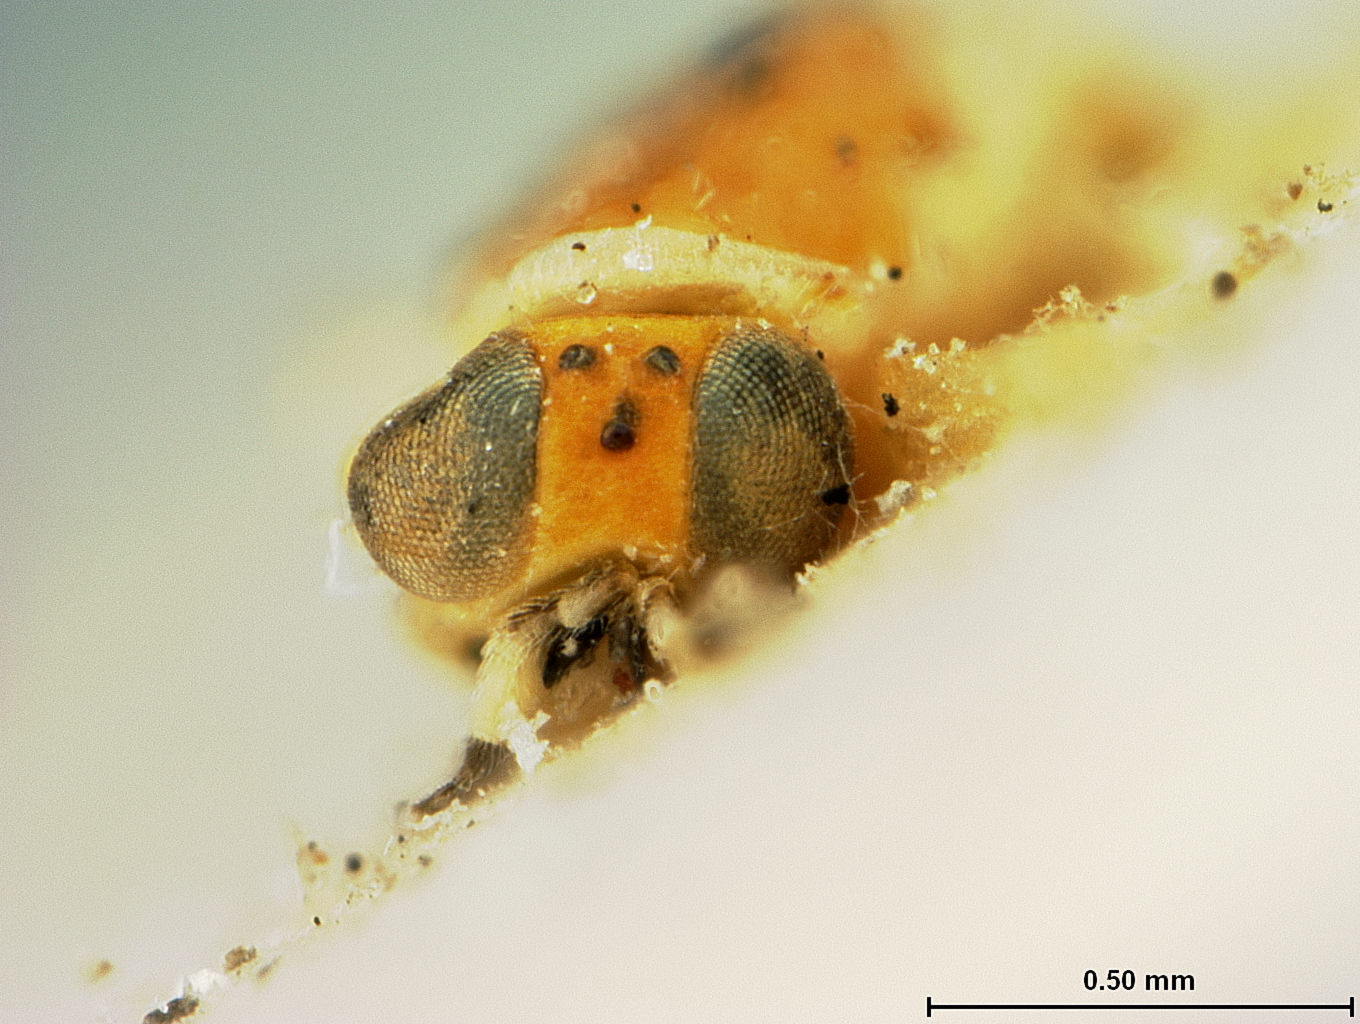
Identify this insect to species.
Aphycus albopleuralis
